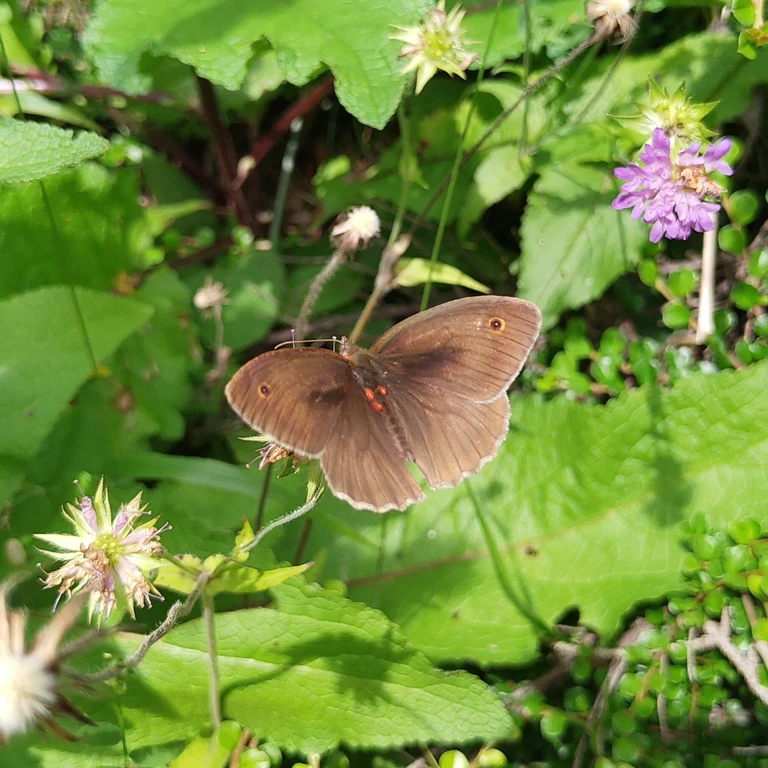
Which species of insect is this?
Maniola jurtina
